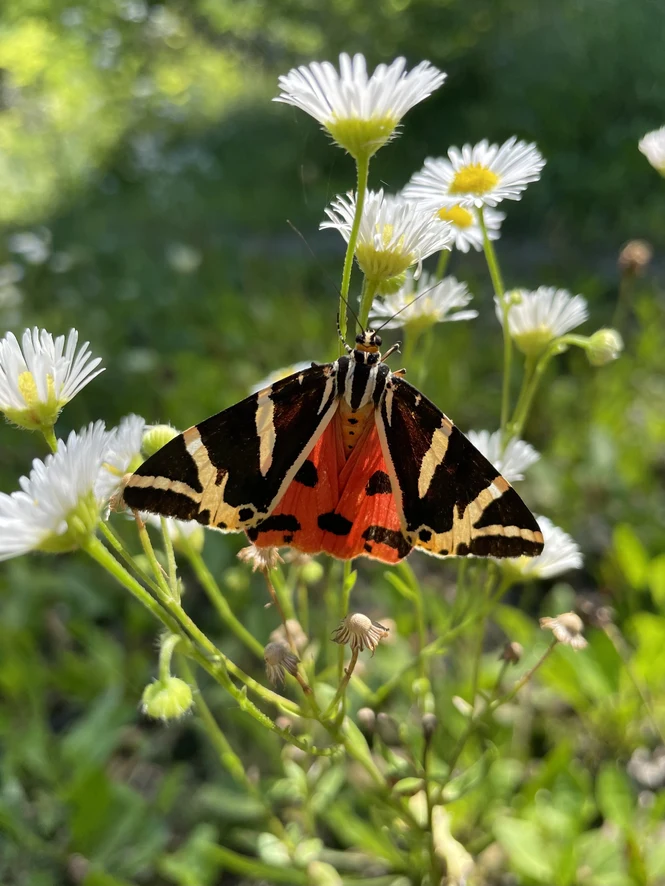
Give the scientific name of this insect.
Euplagia quadripunctaria
